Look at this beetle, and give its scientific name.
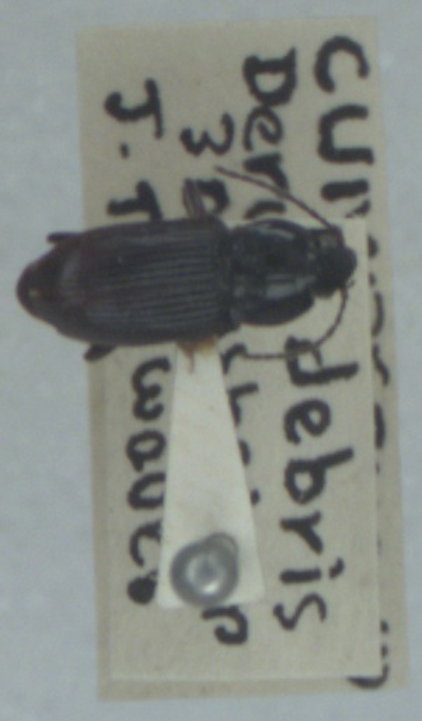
Pterostichus vernalis
